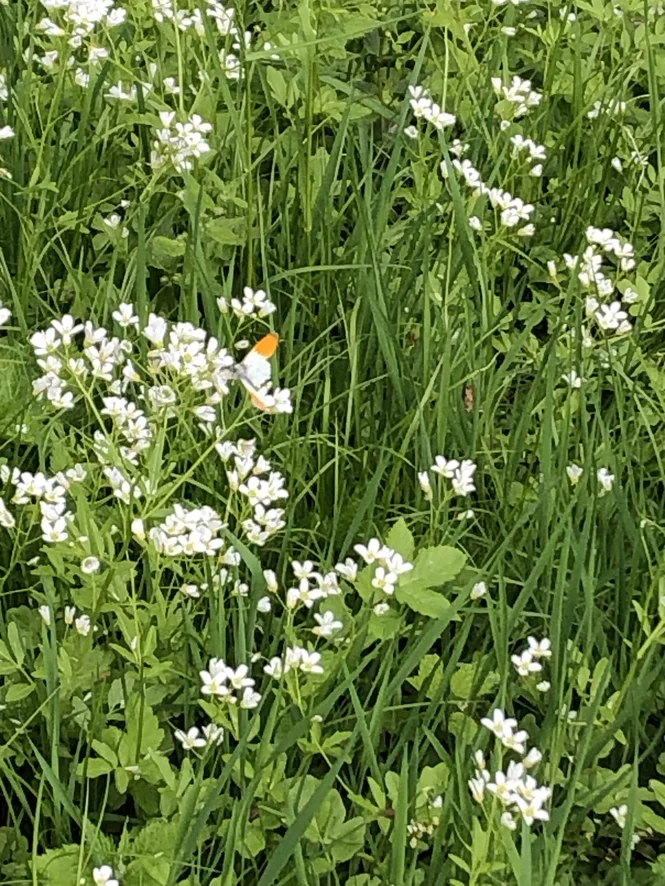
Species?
Anthocharis cardamines
